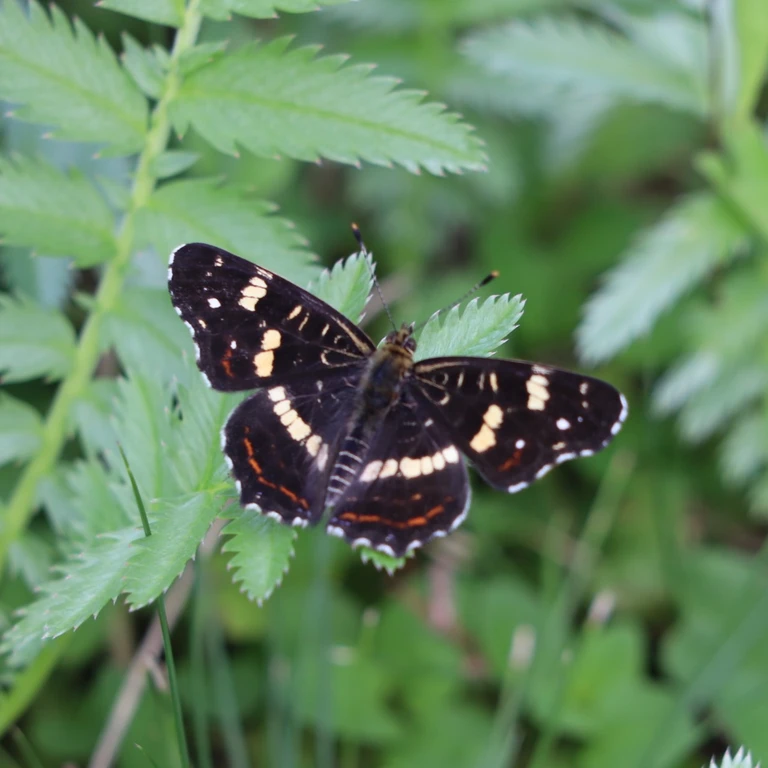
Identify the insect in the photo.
Araschnia levana
